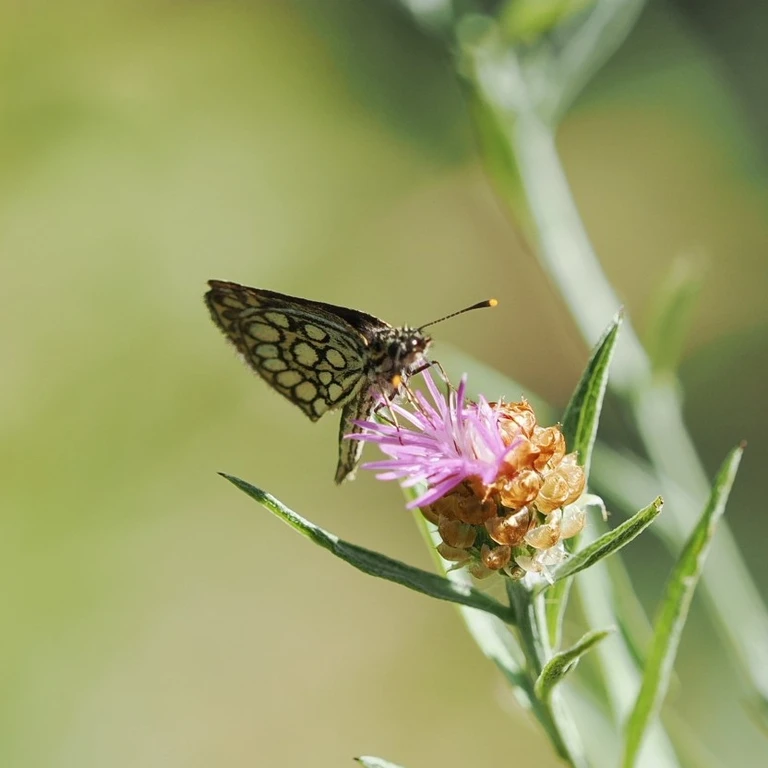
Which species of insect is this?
Heteropterus morpheus
